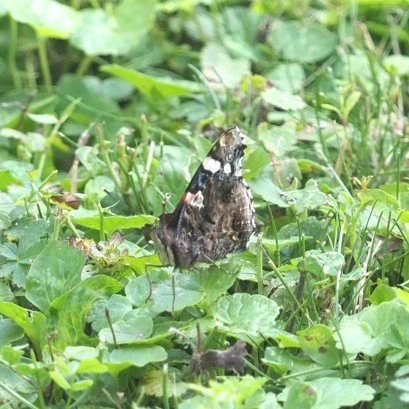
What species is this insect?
Vanessa atalanta
